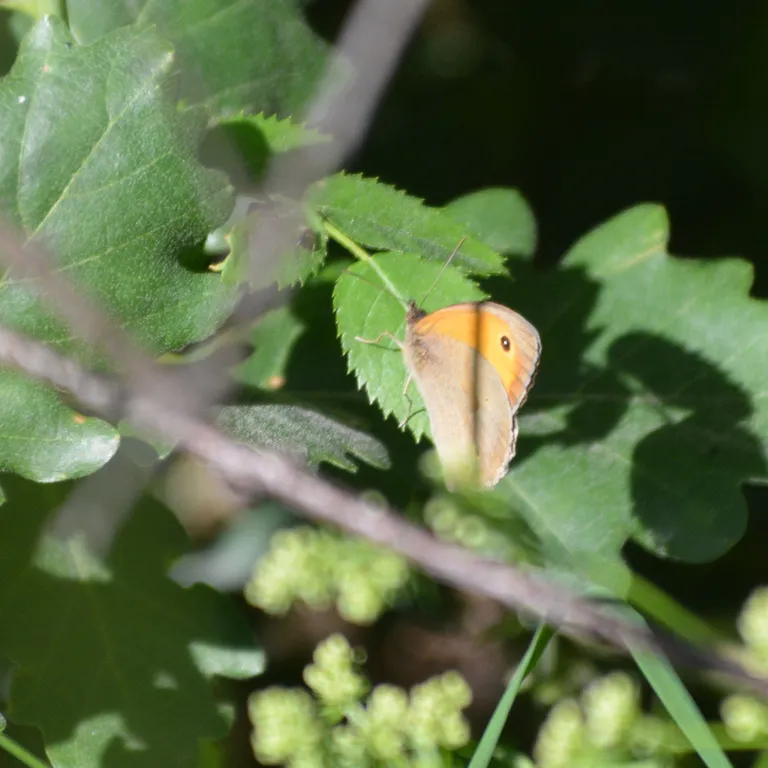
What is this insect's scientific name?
Maniola jurtina
